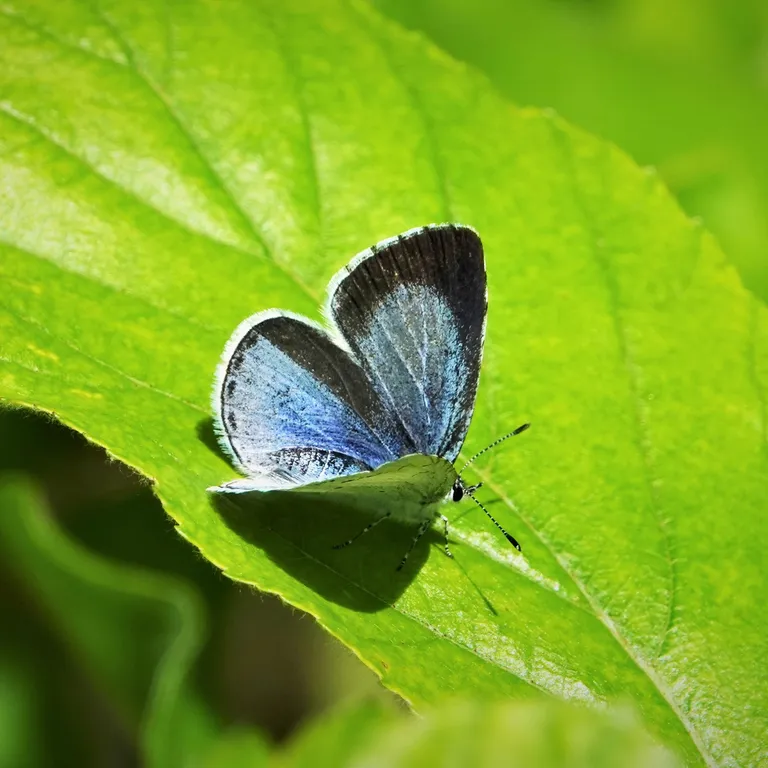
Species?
Celastrina argiolus
